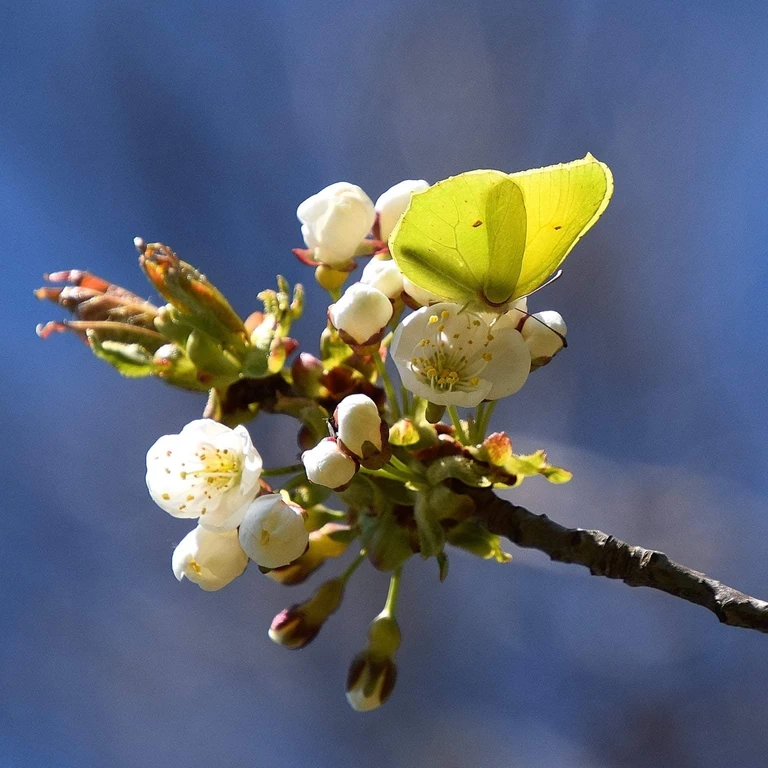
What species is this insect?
Gonepteryx rhamni
